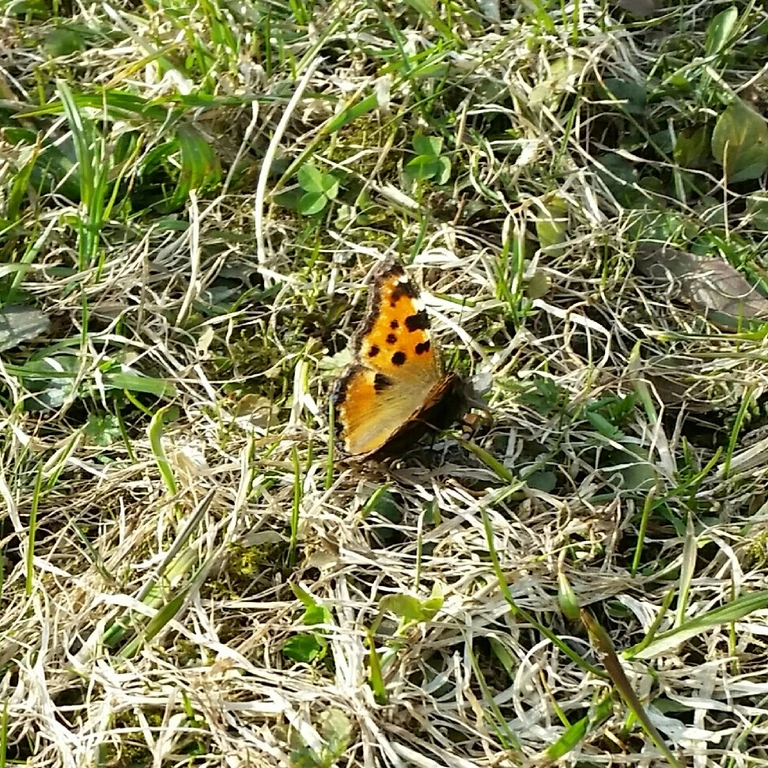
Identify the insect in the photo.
Nymphalis polychloros
